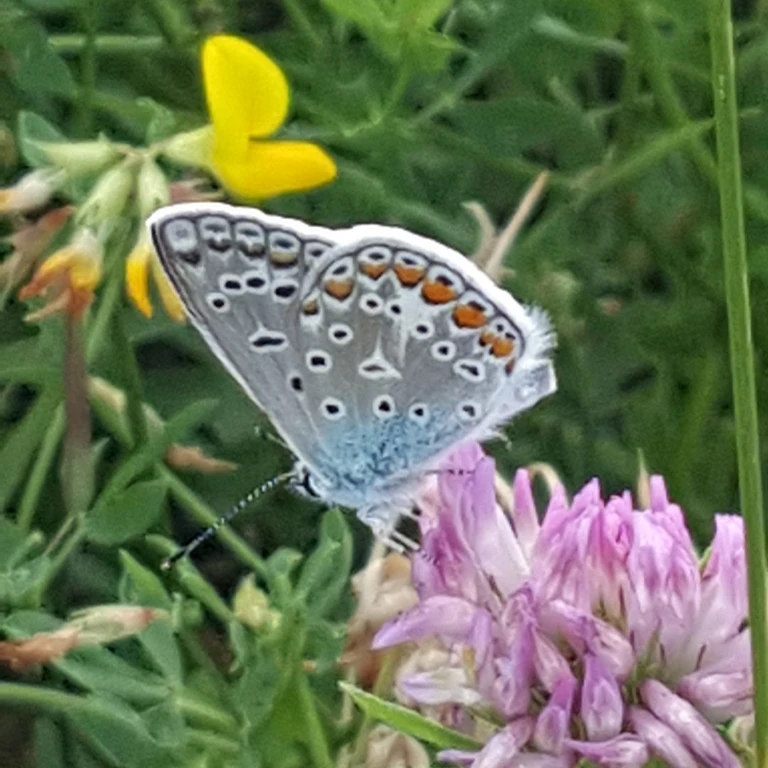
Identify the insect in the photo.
Polyommatus icarus
